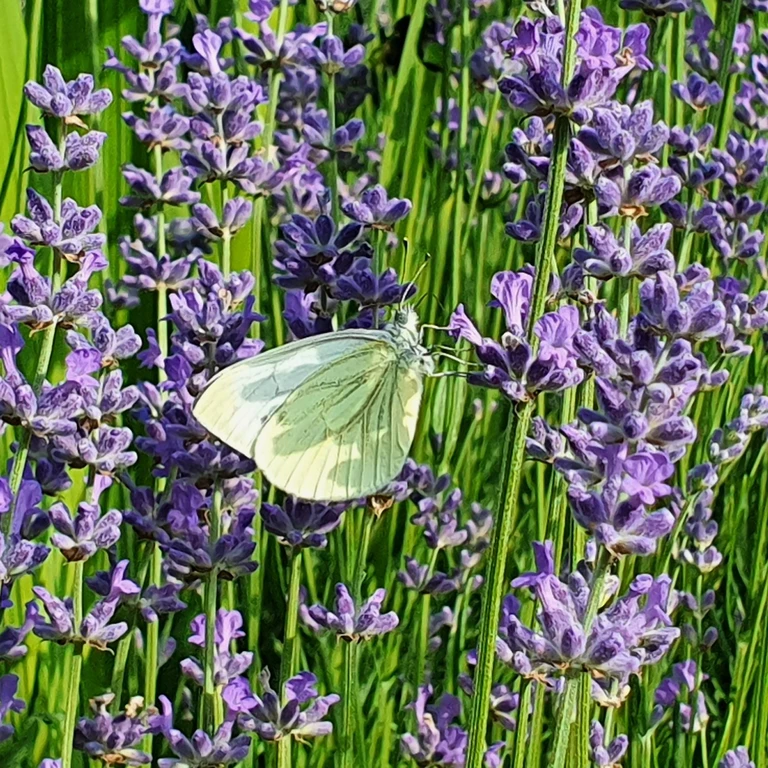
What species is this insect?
Pieris napi
